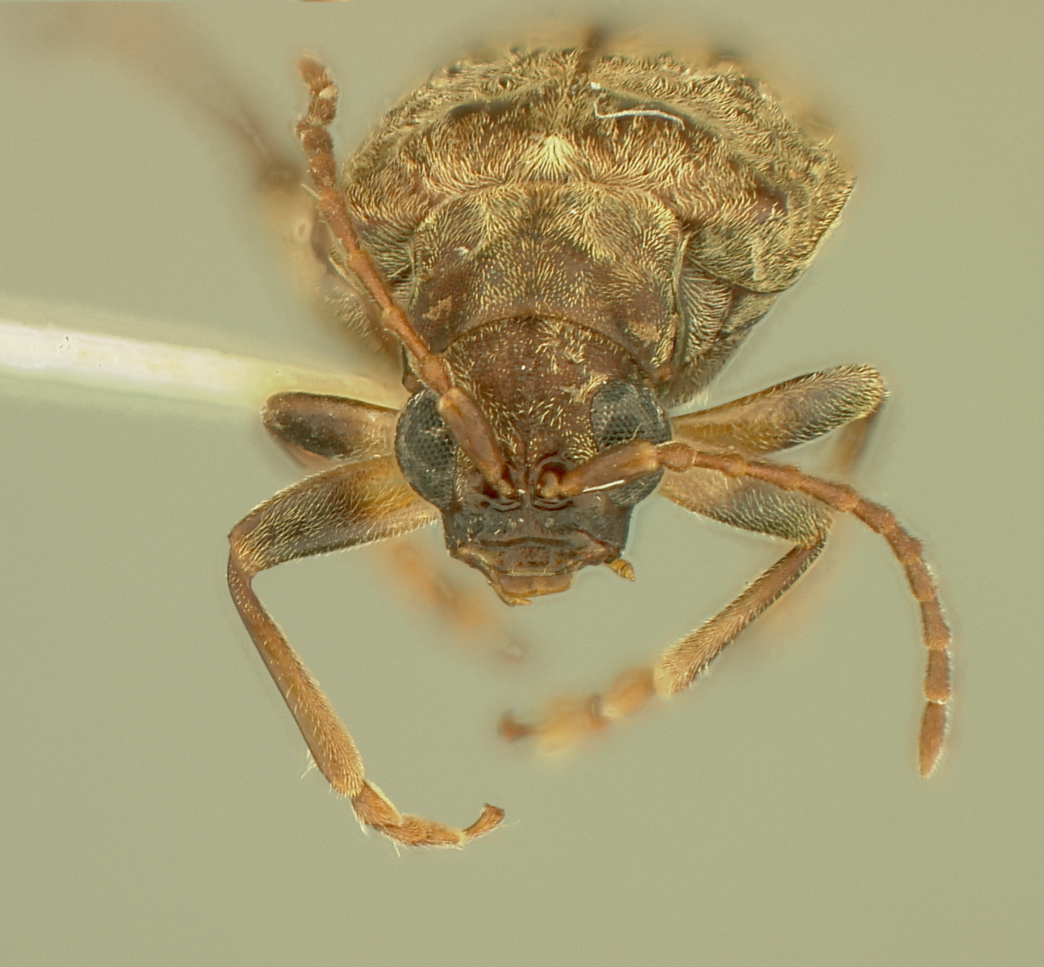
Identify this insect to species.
Hadropoda eugeniae
